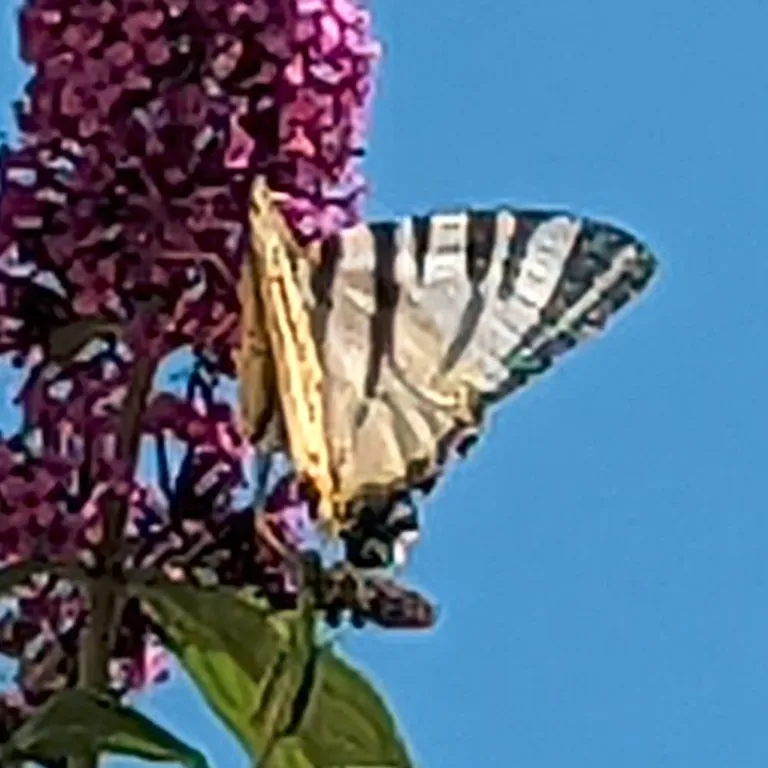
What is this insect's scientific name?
Iphiclides podalirius
